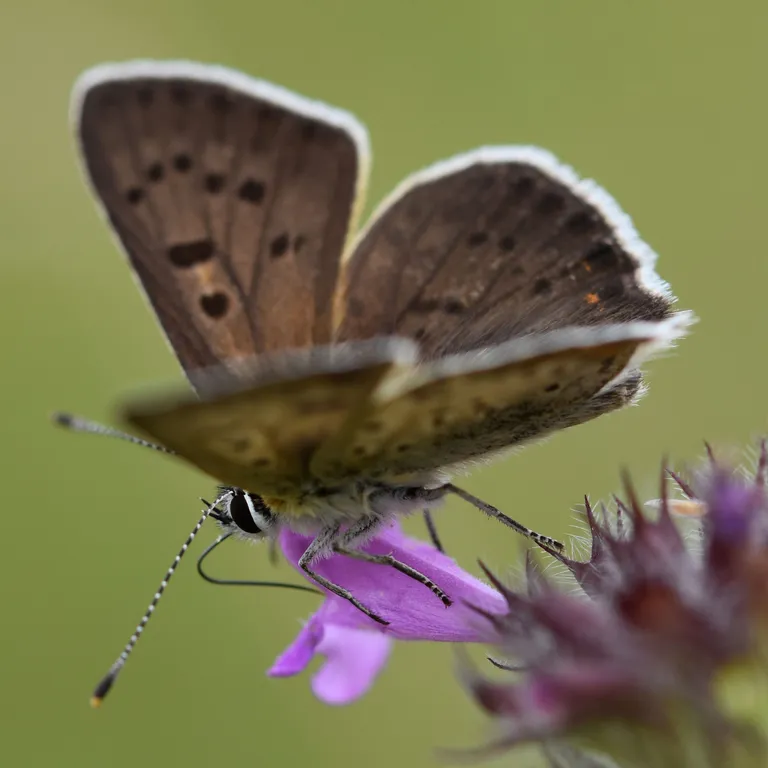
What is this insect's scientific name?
Lycaena tityrus (also Loweia tityrus)
